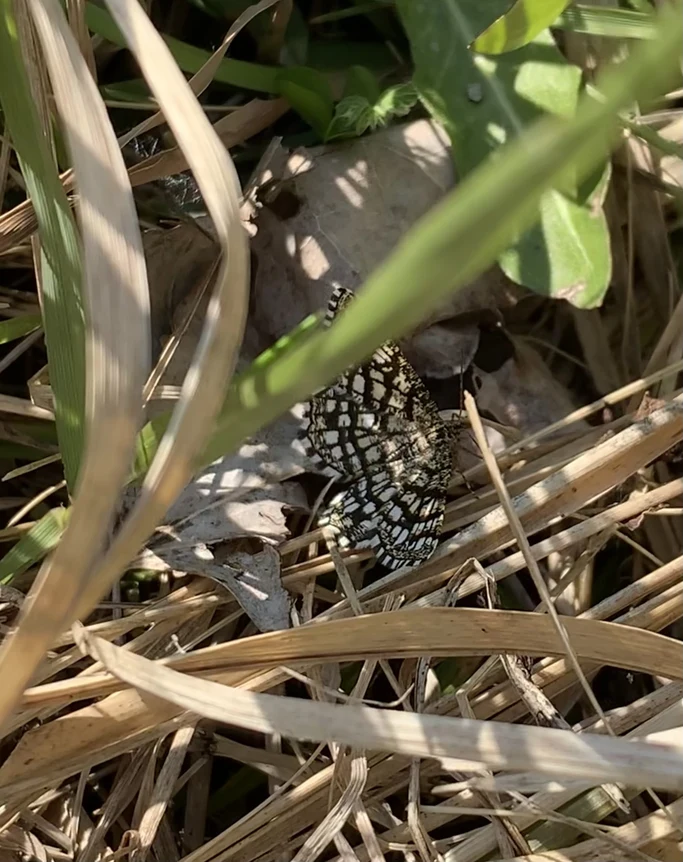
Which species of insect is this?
Chiasmia clathrata
